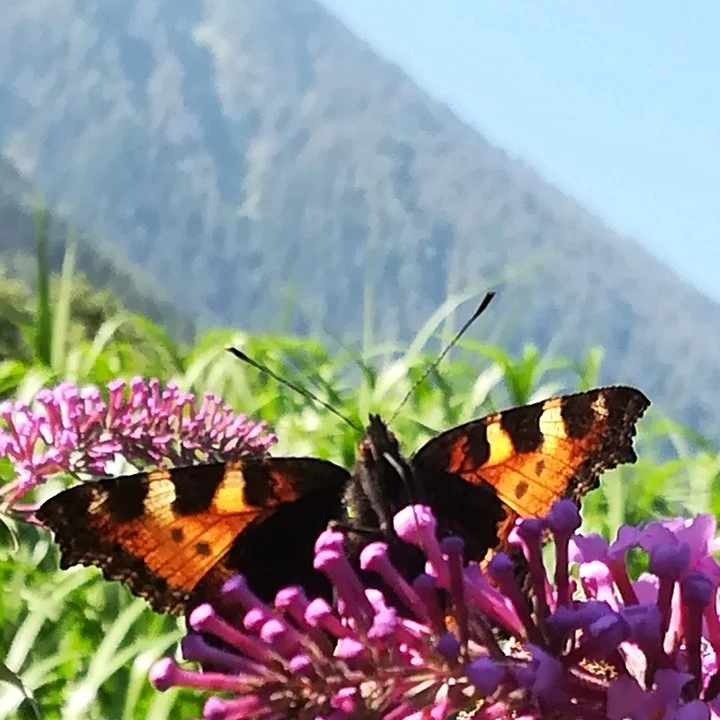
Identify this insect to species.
Aglais urticae
